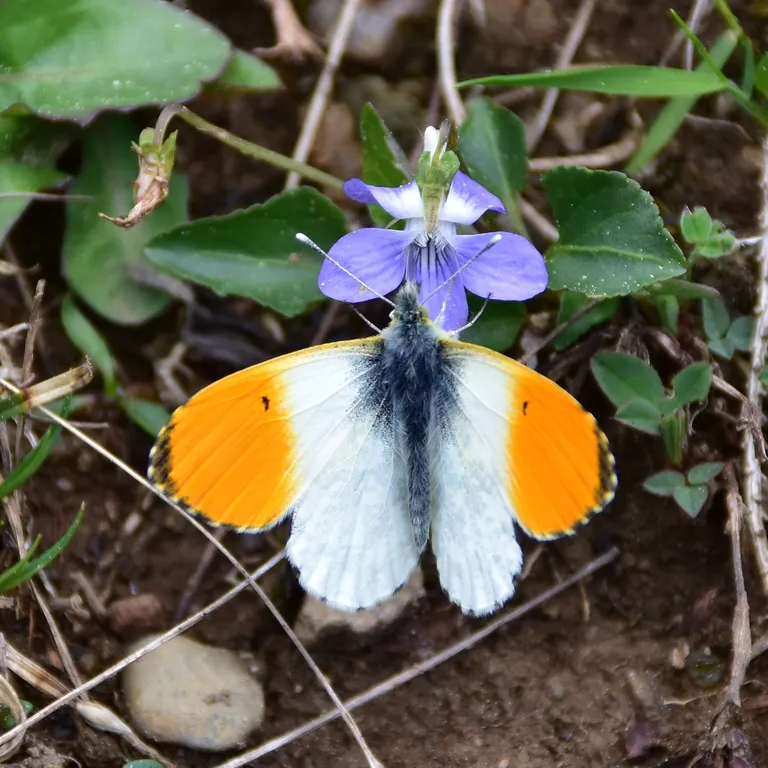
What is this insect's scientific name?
Anthocharis cardamines
